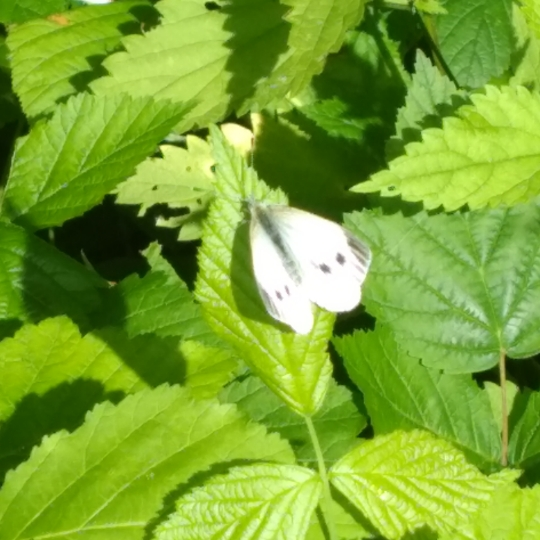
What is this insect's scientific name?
Pieris napi
